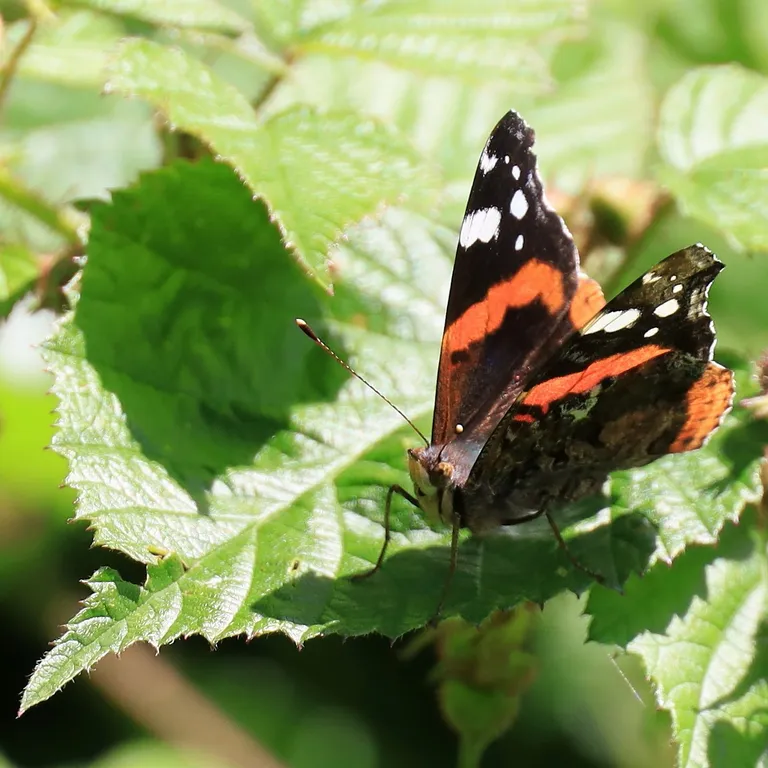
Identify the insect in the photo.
Vanessa atalanta
